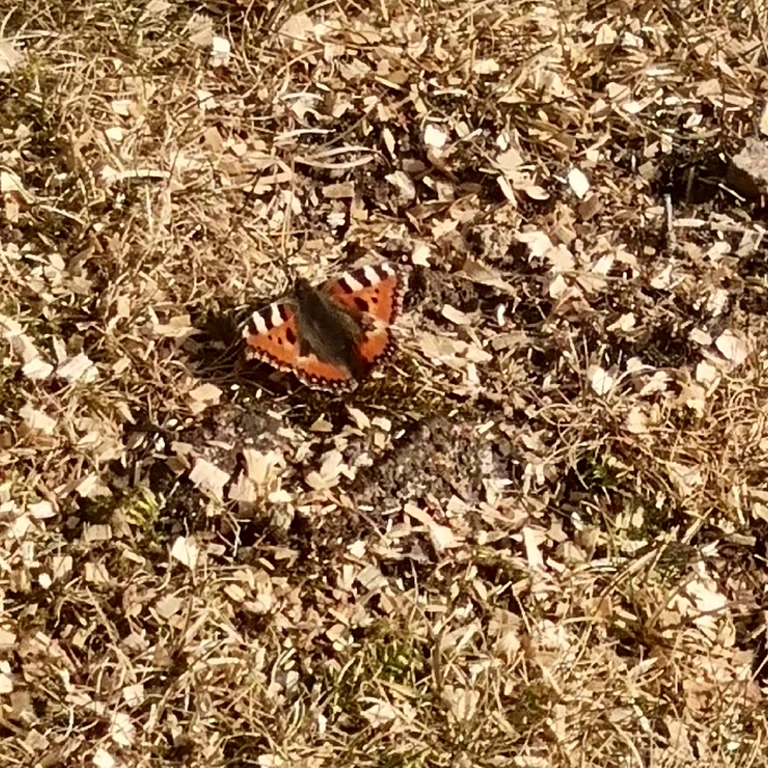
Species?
Aglais urticae
